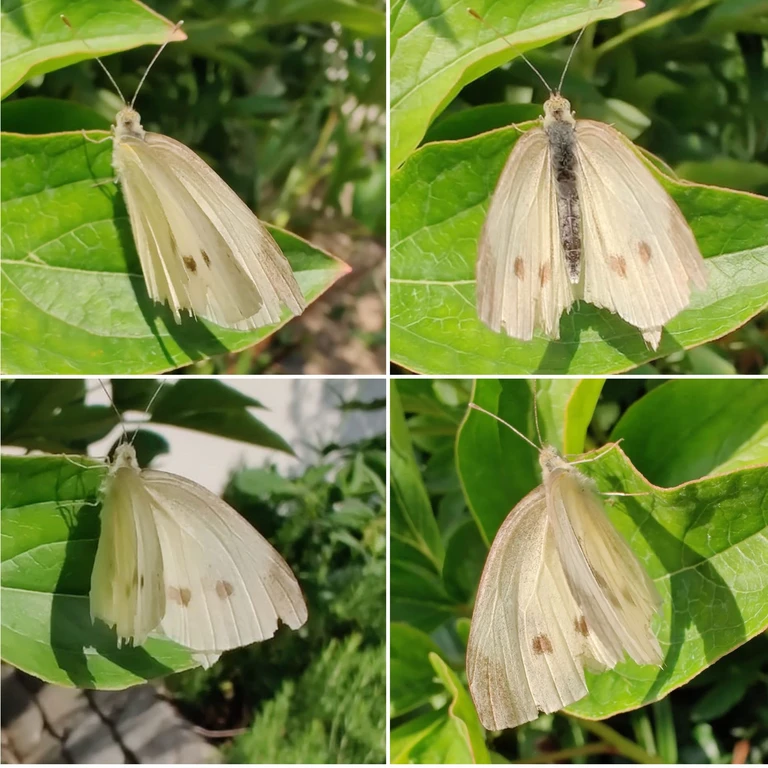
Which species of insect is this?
Pieris rapae
